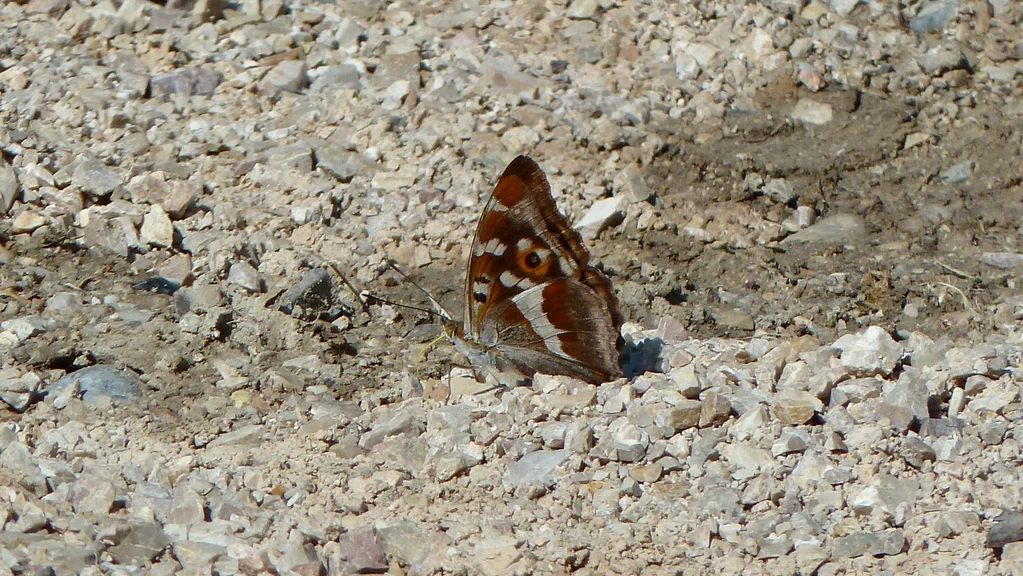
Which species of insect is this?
Apatura iris
